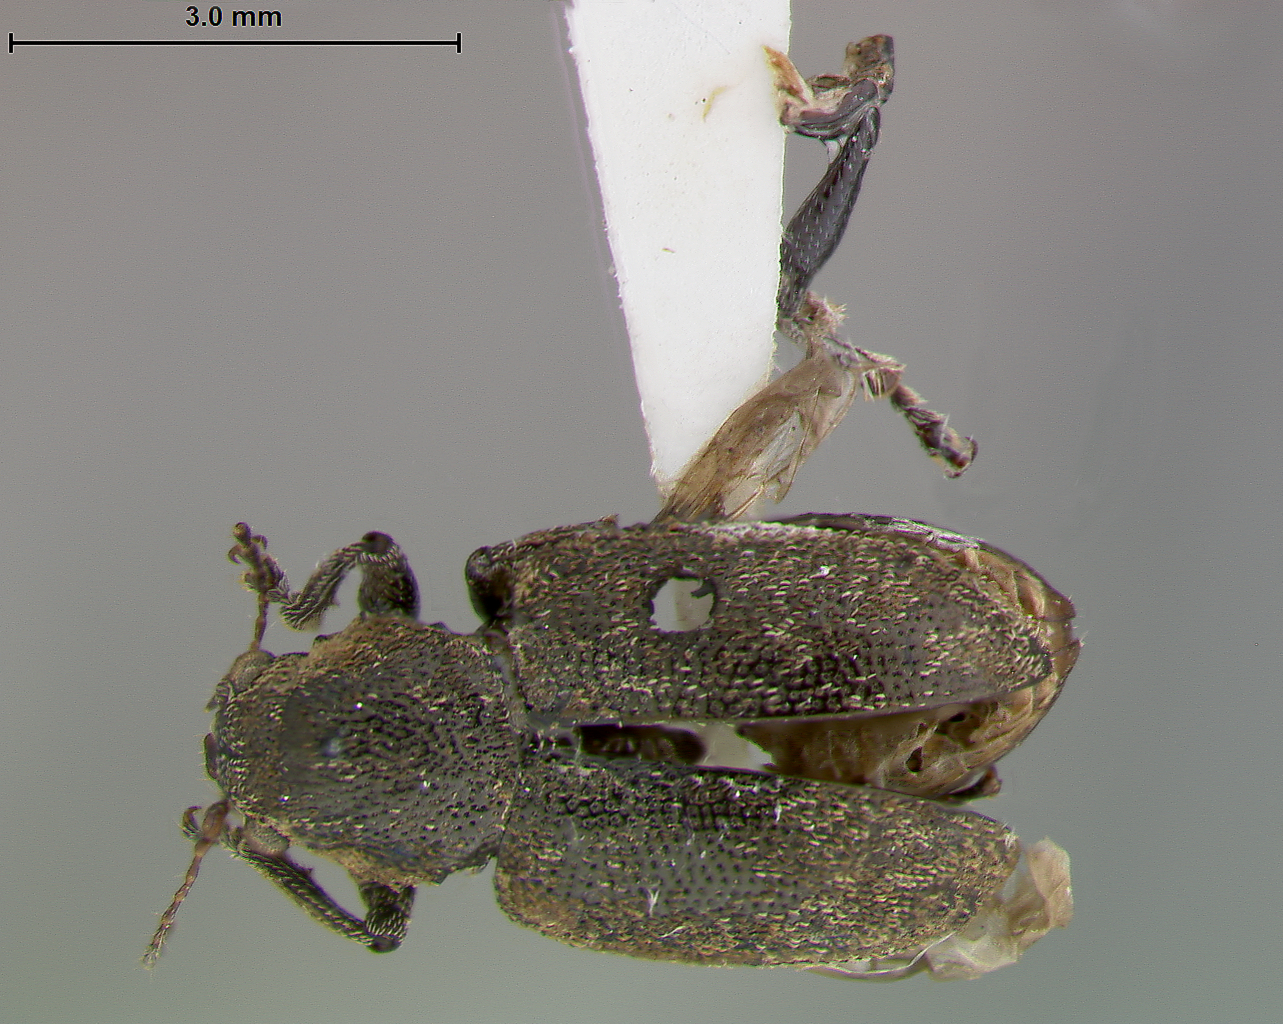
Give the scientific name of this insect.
Myochrous jamaicensis
